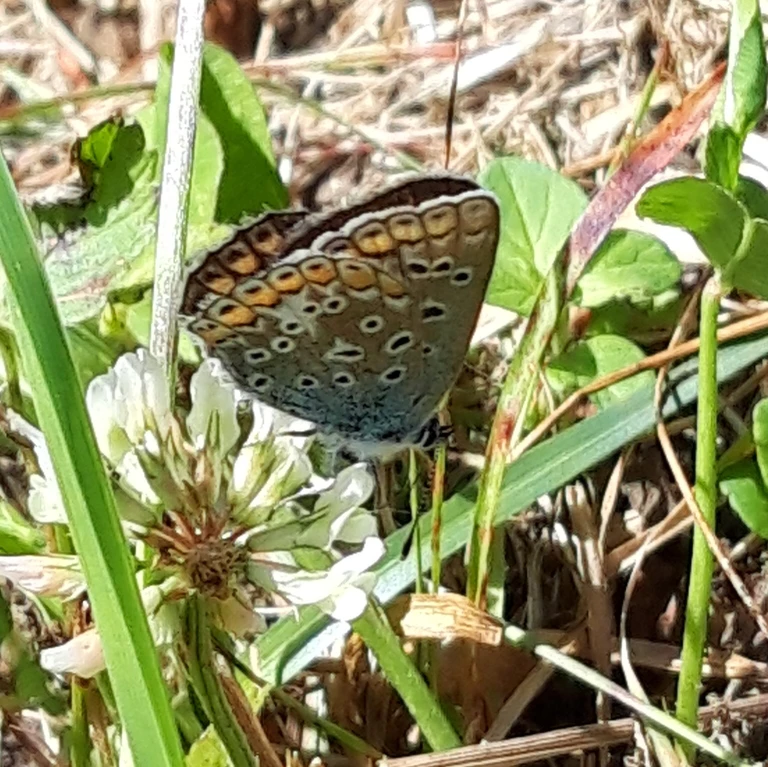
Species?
Polyommatus icarus
